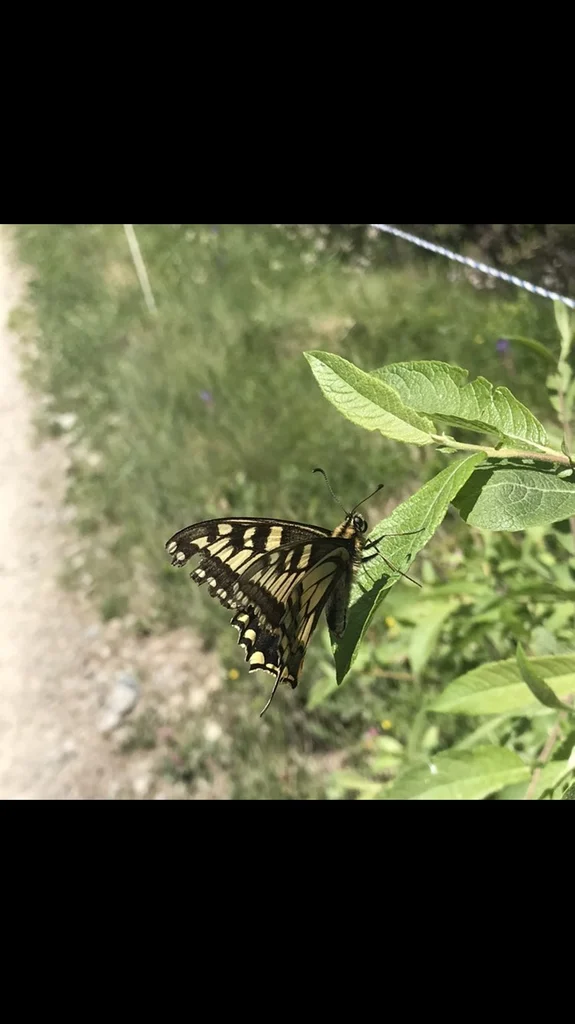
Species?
Papilio machaon
